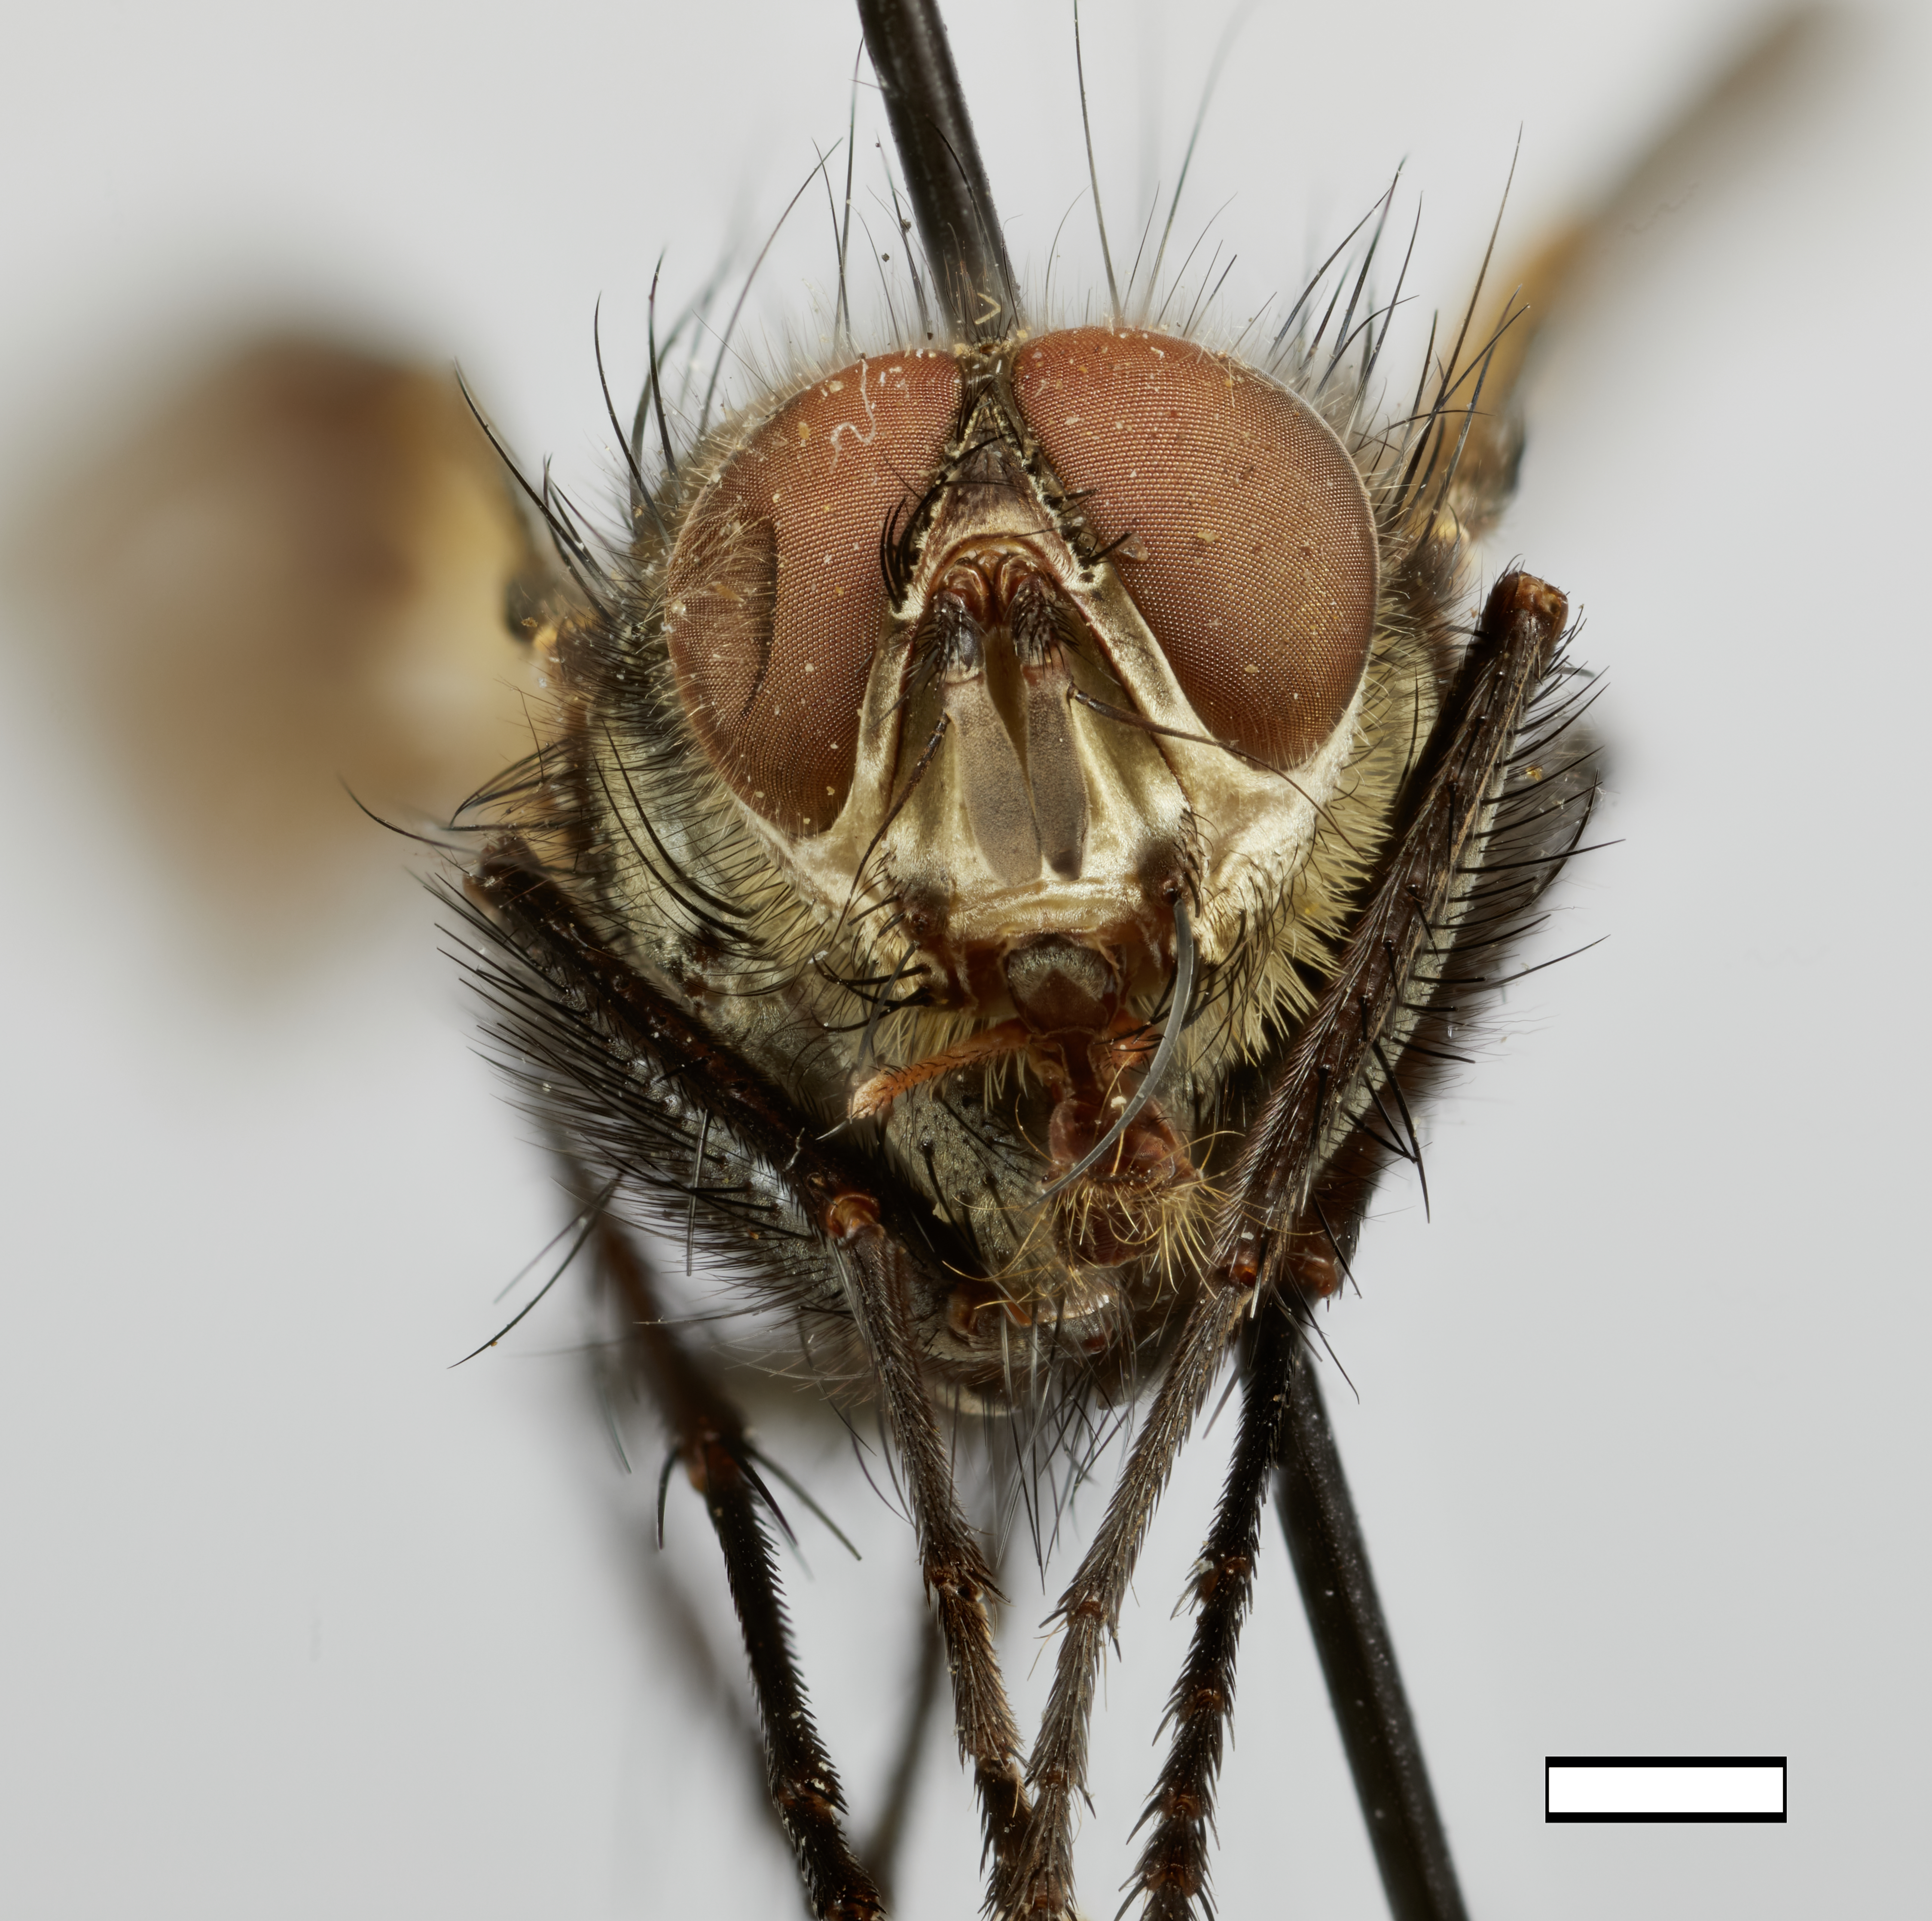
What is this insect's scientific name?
Pseudeuantha octomaculata
